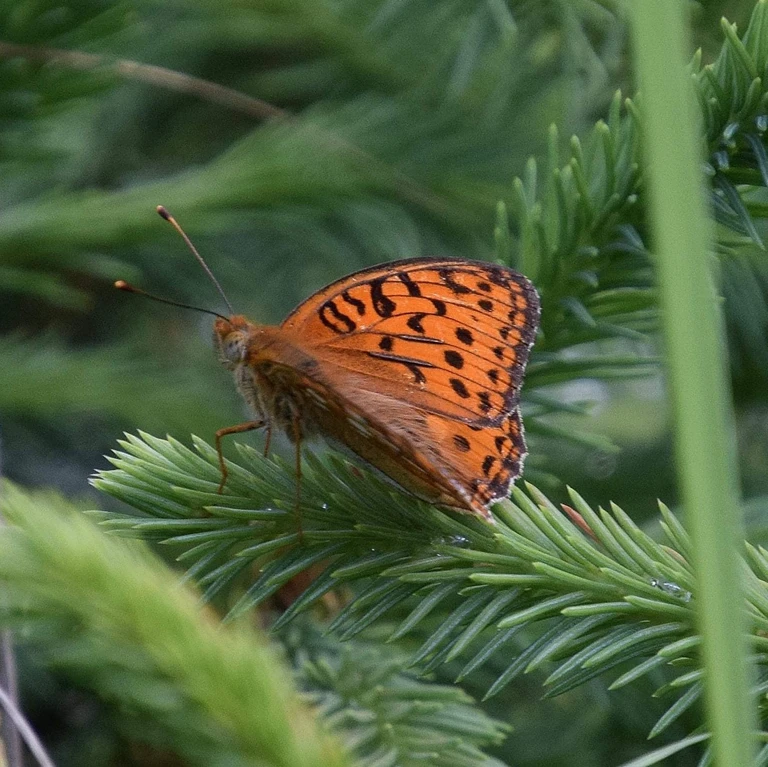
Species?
Fabriciana adippe
